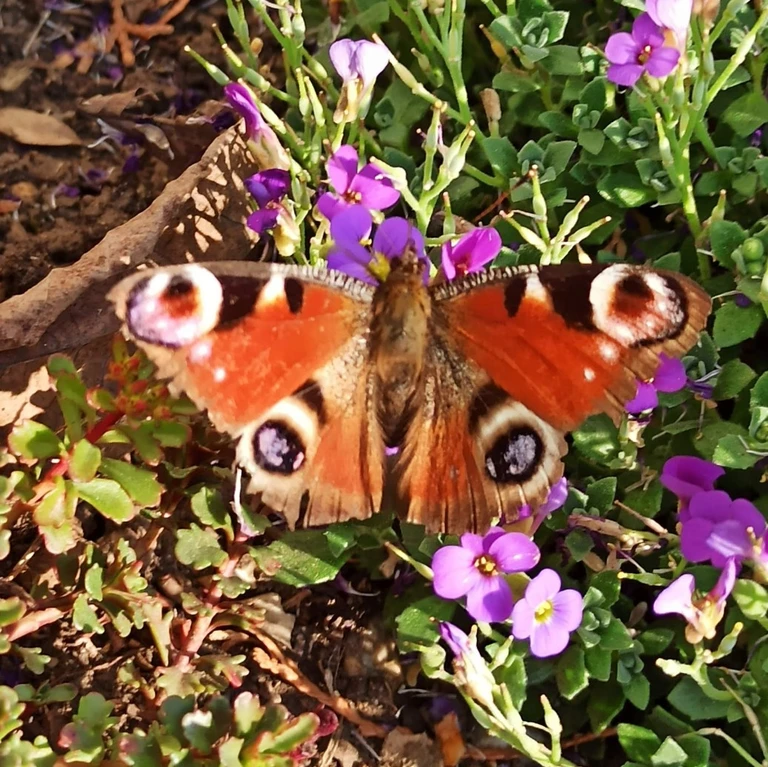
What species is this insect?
Aglais io
